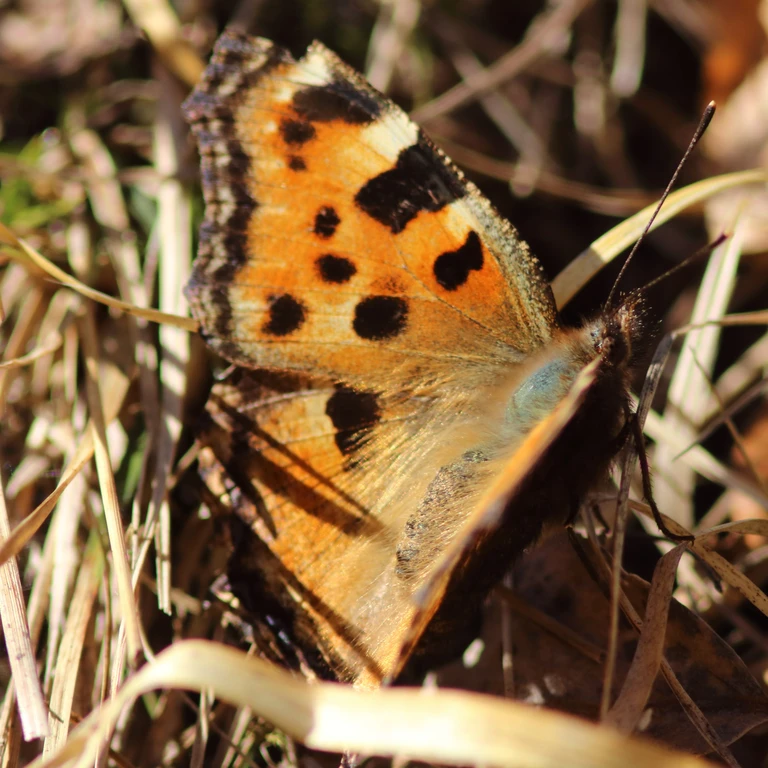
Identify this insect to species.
Nymphalis polychloros
